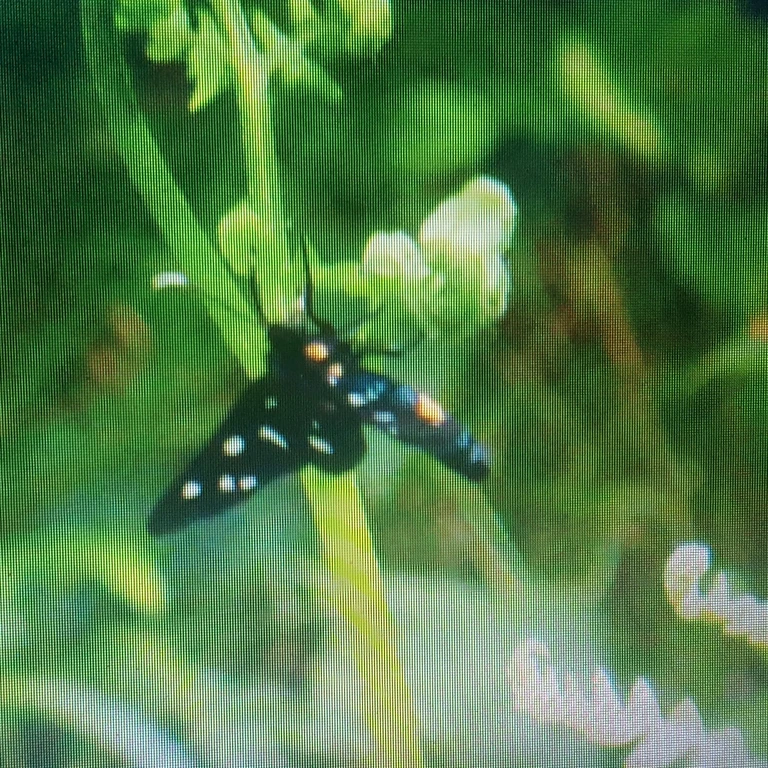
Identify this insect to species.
Amata phegea
